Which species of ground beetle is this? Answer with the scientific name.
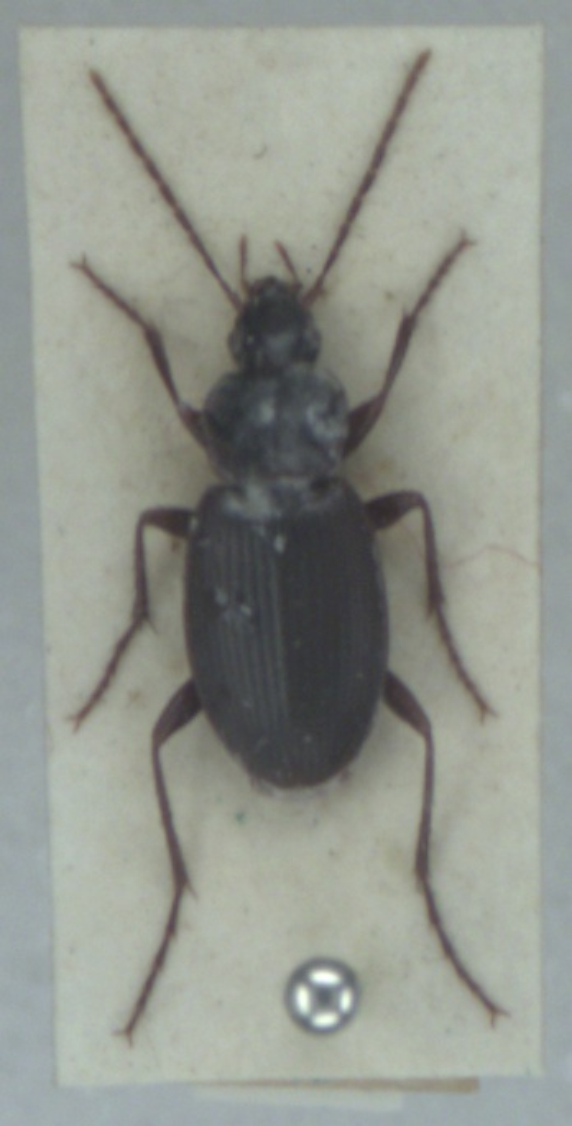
Calathus rotundicollis
